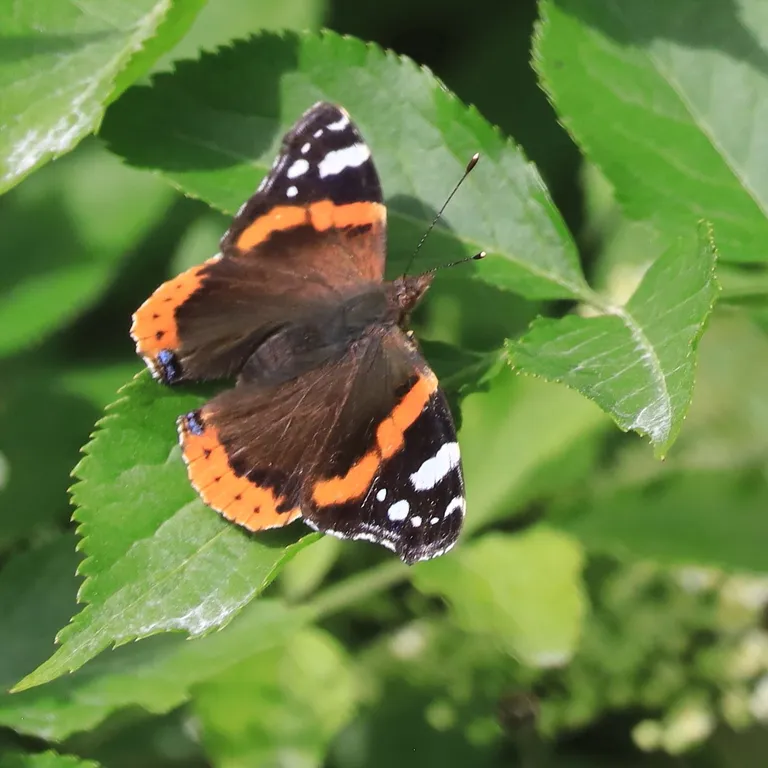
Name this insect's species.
Vanessa atalanta
